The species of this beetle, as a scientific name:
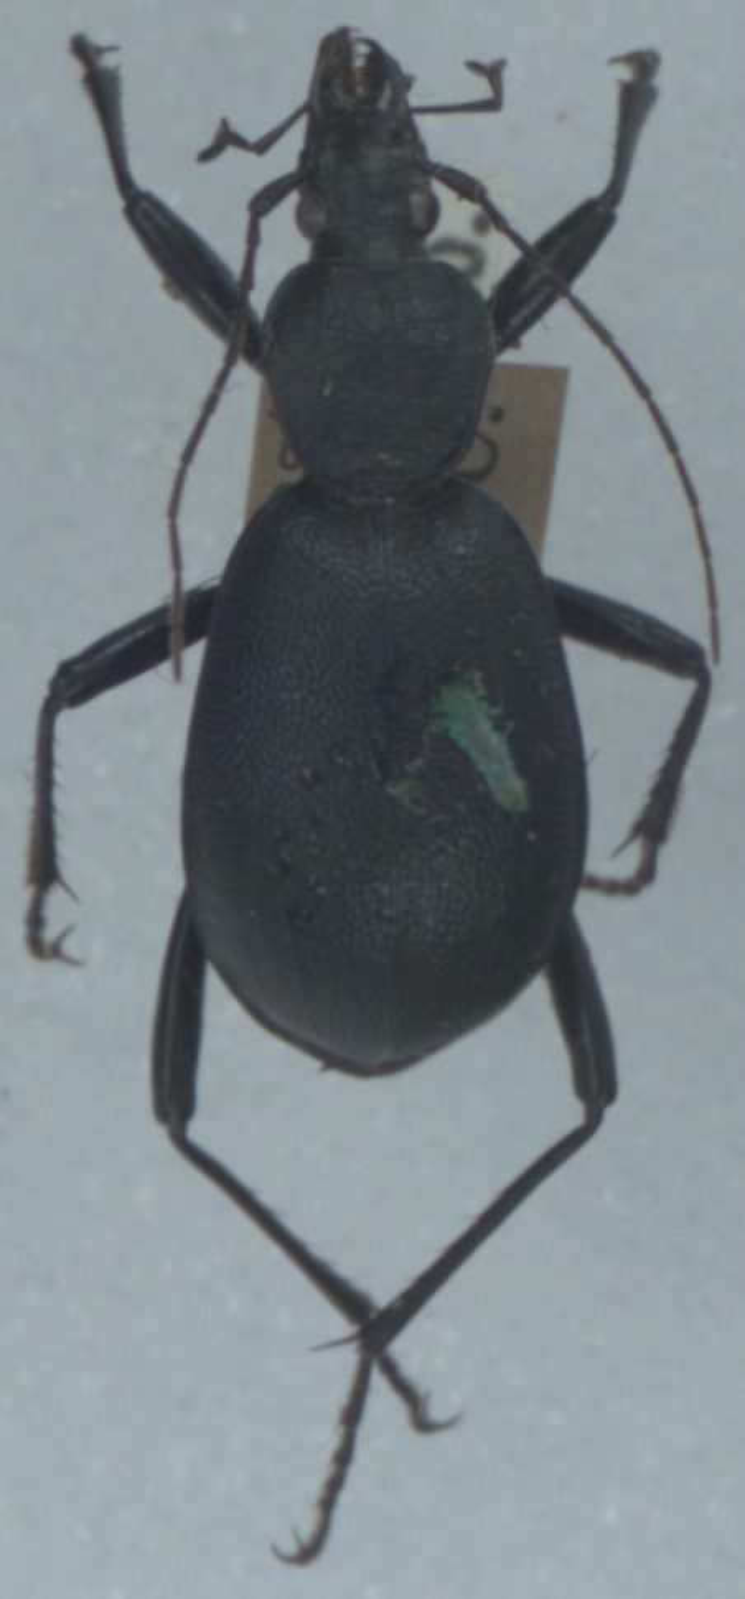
Cychrus caraboides
